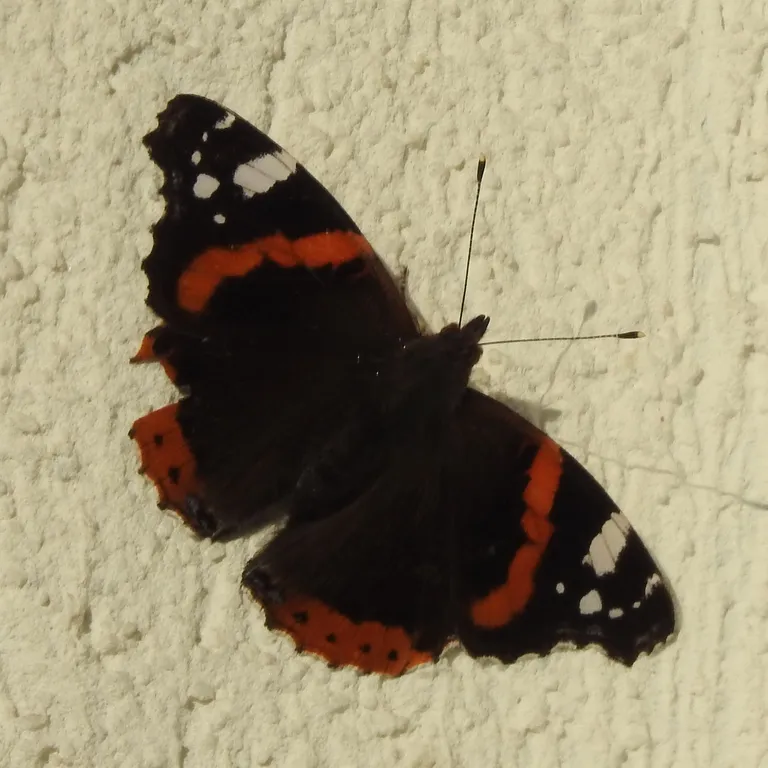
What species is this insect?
Vanessa atalanta
